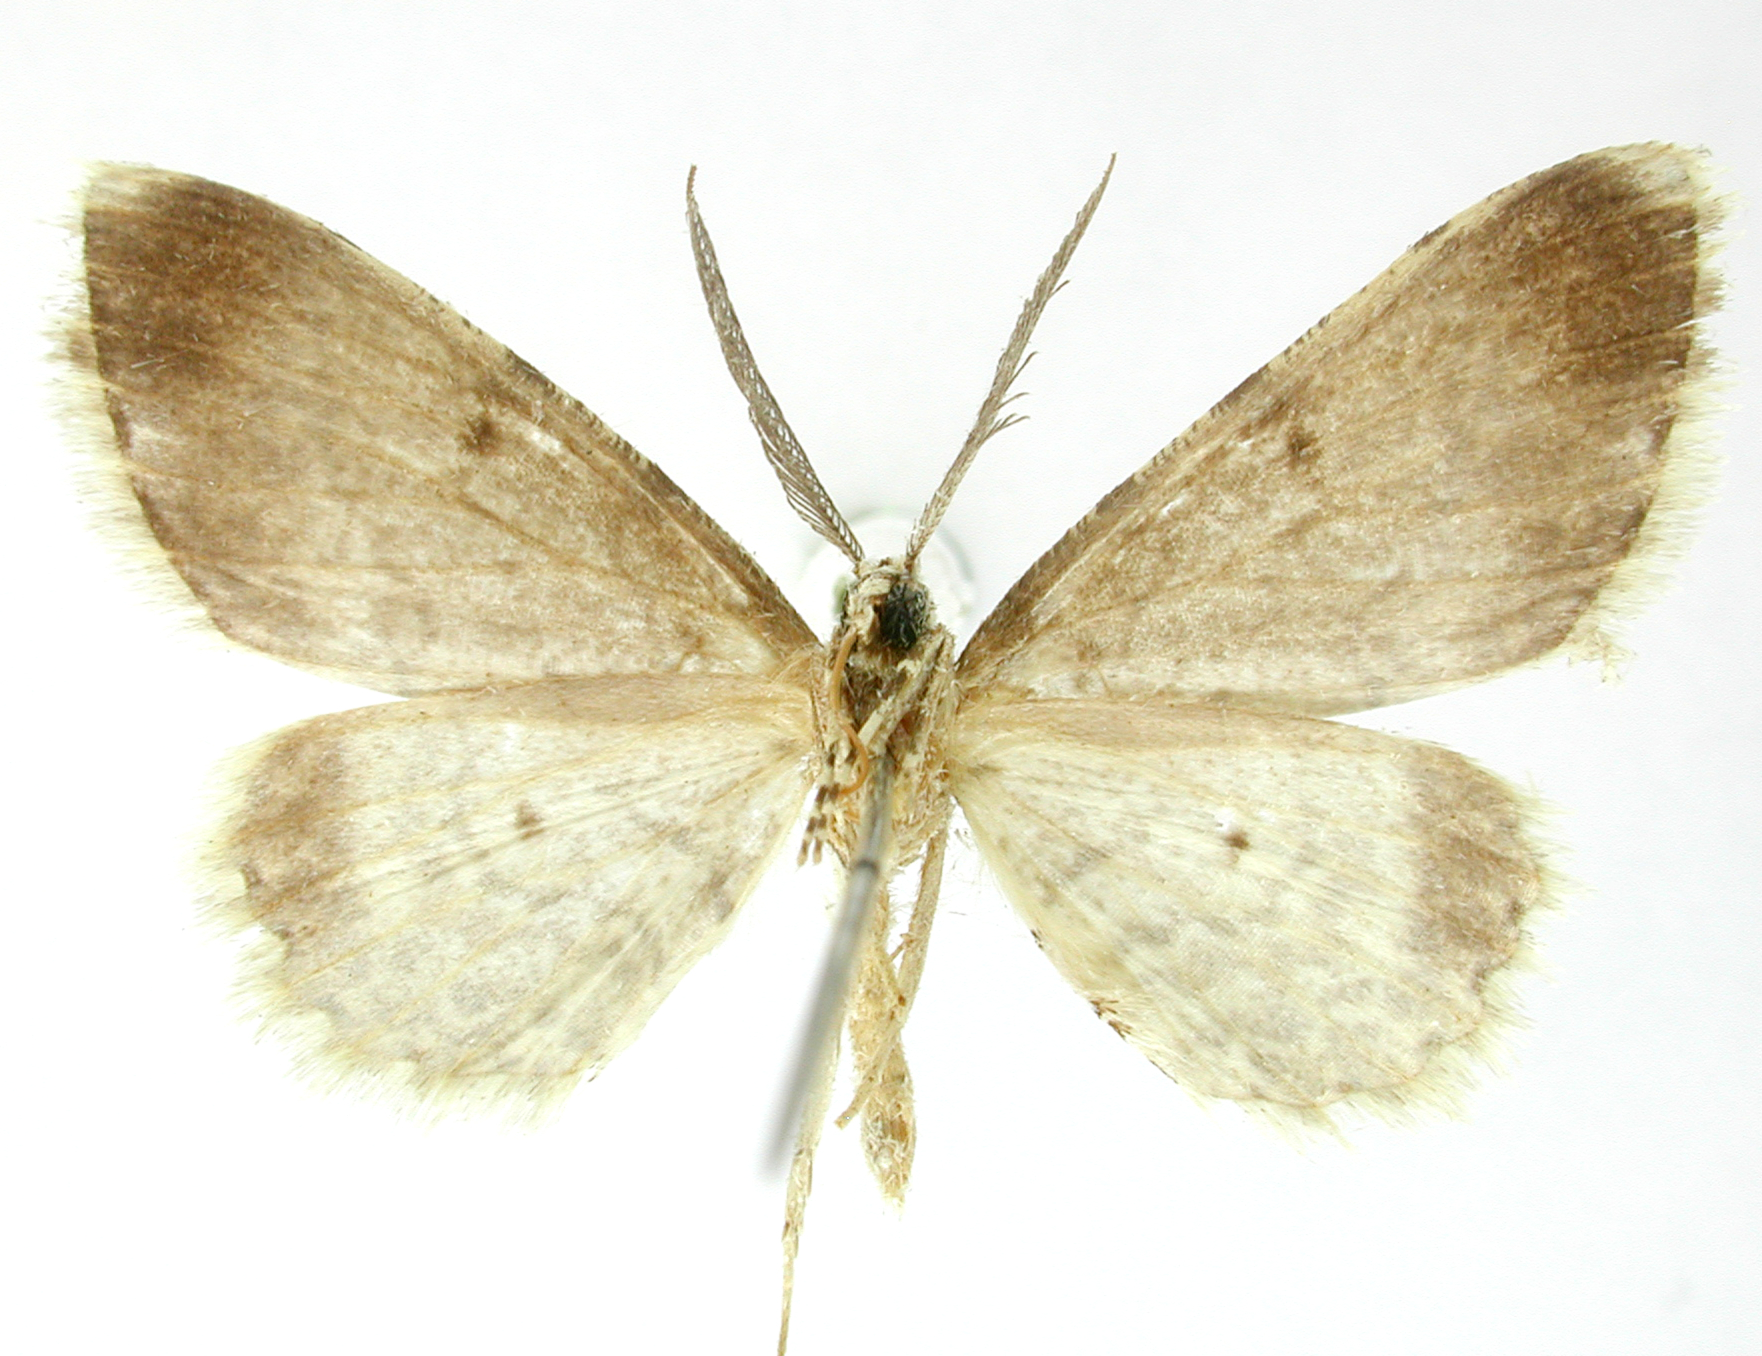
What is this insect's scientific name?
Boarmia celosoides
